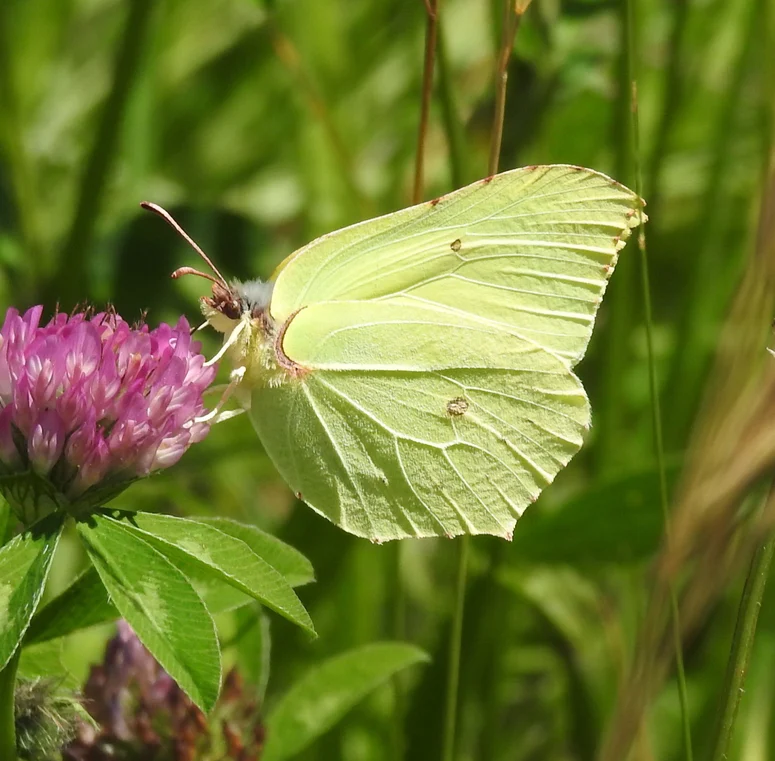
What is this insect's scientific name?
Gonepteryx rhamni
